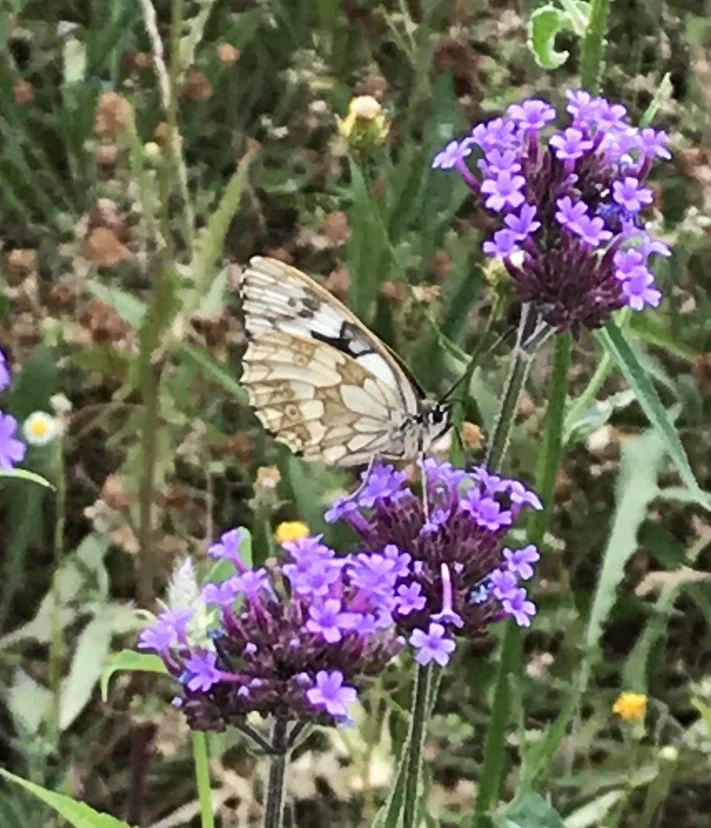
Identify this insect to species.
Melanargia galathea
